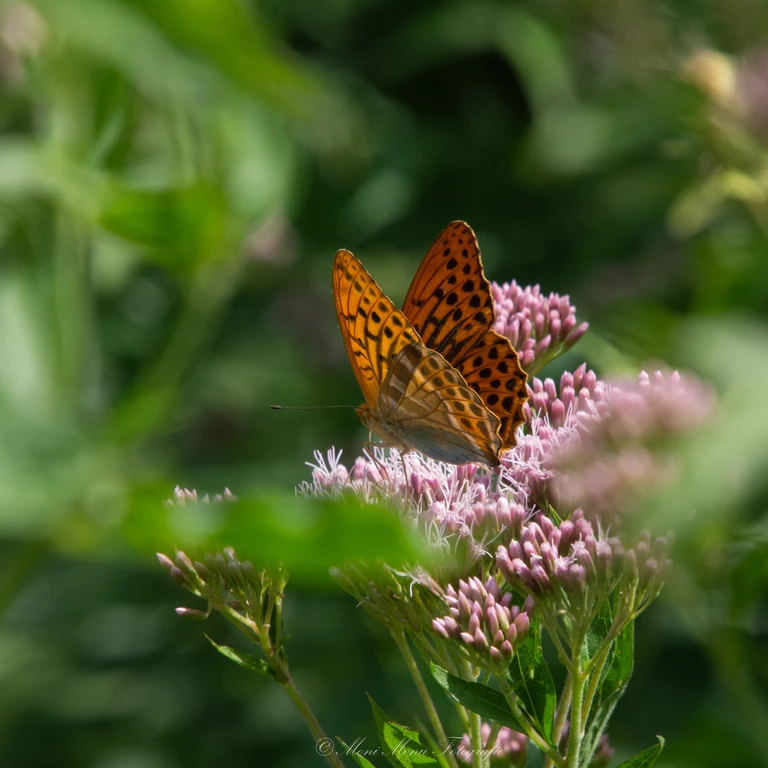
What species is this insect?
Argynnis paphia
